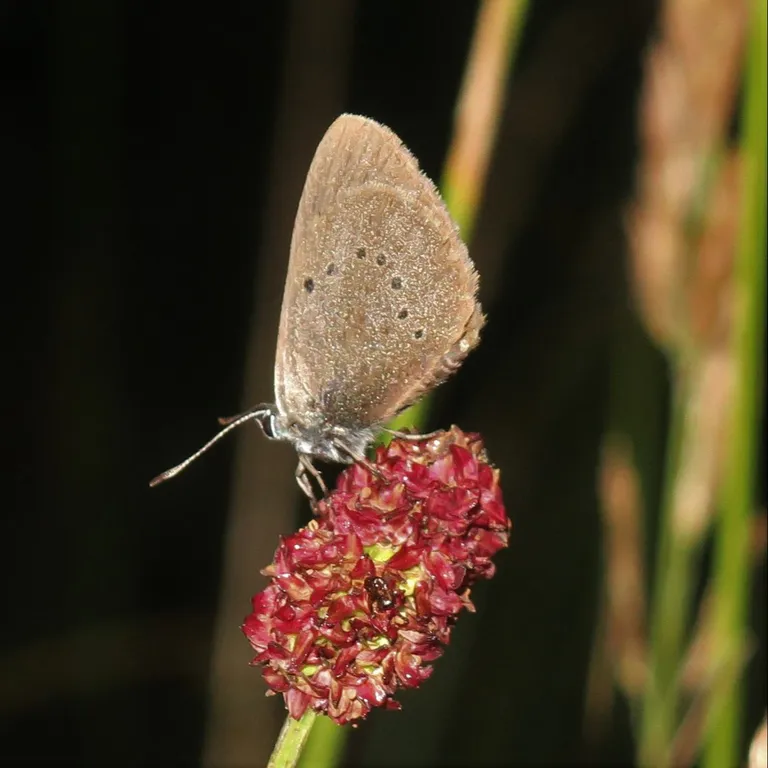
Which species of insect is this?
Phengaris nausithous (also Maculinea nausithous)
